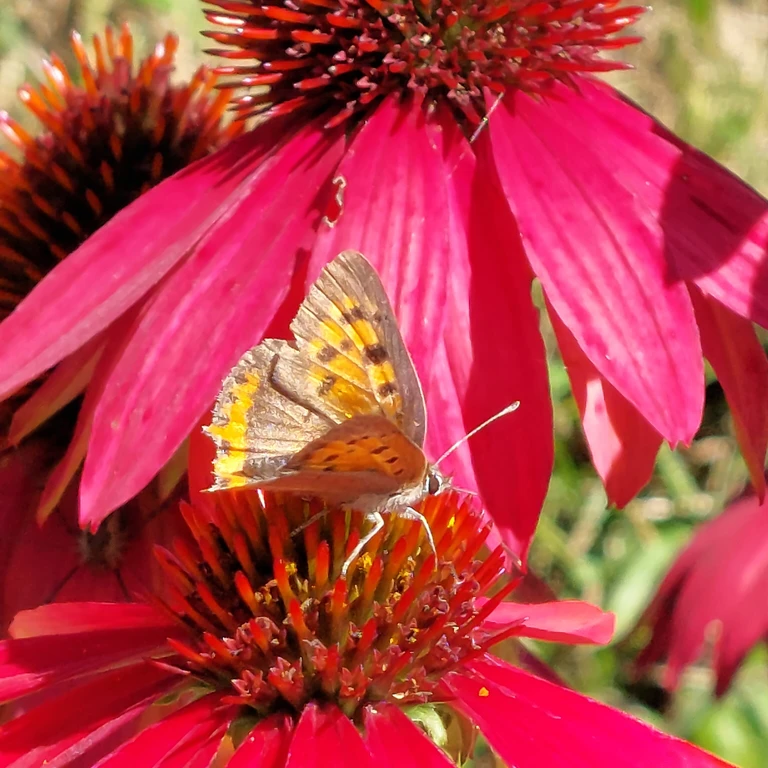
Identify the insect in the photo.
Lycaena phlaeas
